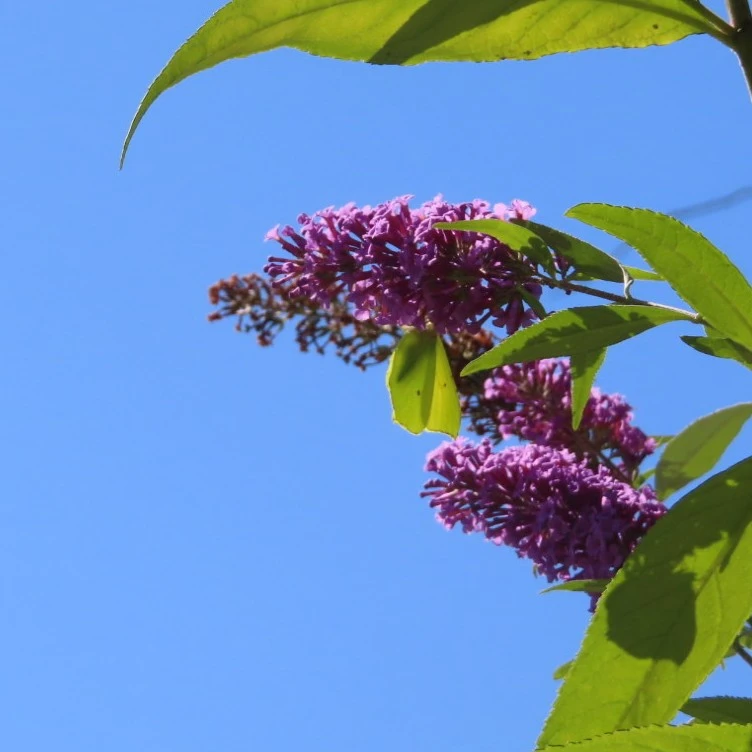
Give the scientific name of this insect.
Gonepteryx rhamni
